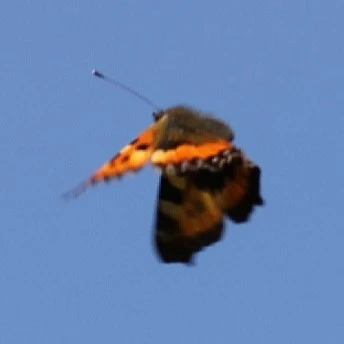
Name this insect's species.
Aglais urticae
